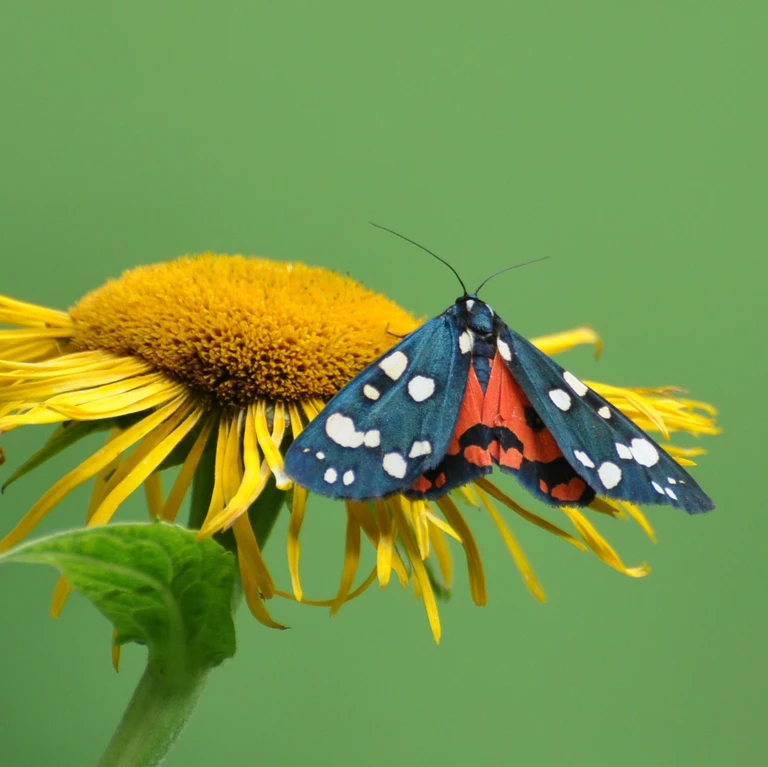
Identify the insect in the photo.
Callimorpha dominula
